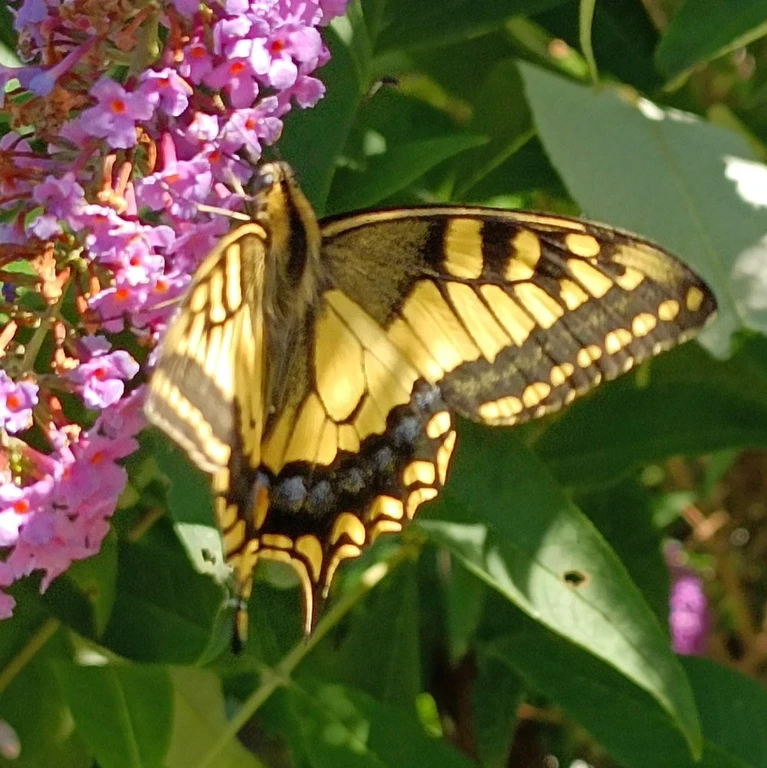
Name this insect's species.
Papilio machaon
